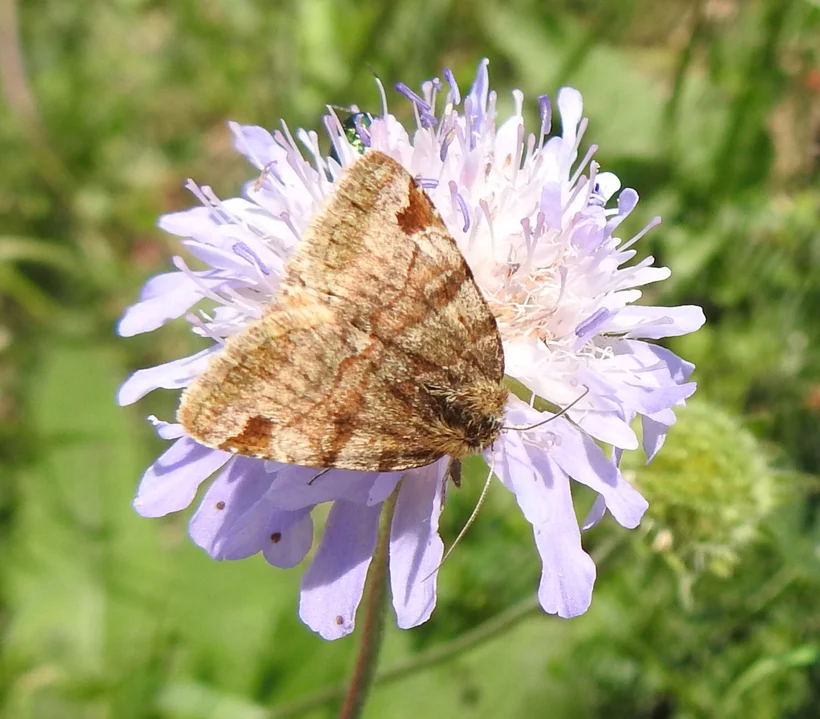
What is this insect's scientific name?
Euclidia glyphica
